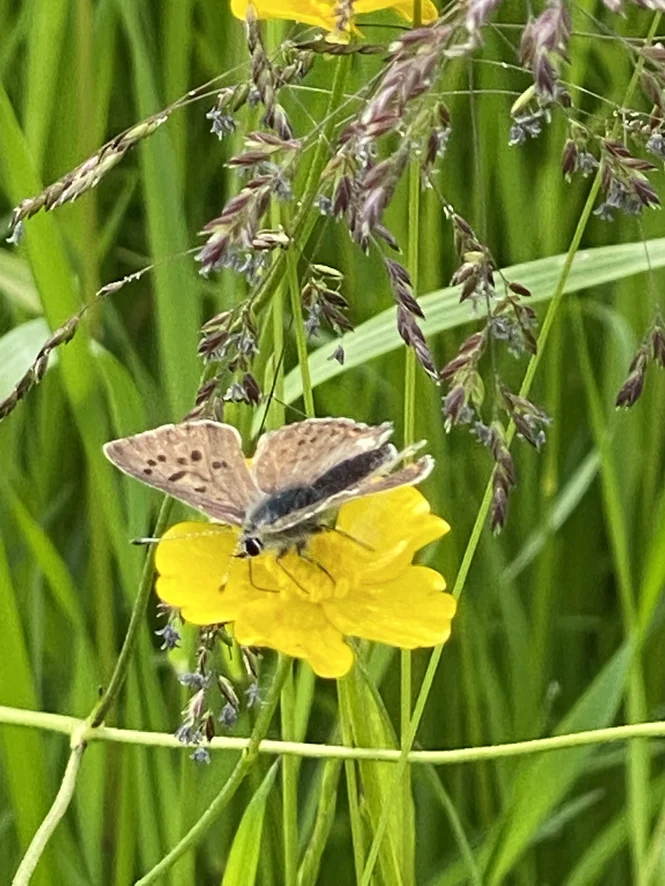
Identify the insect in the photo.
Lycaena tityrus (also Loweia tityrus)
